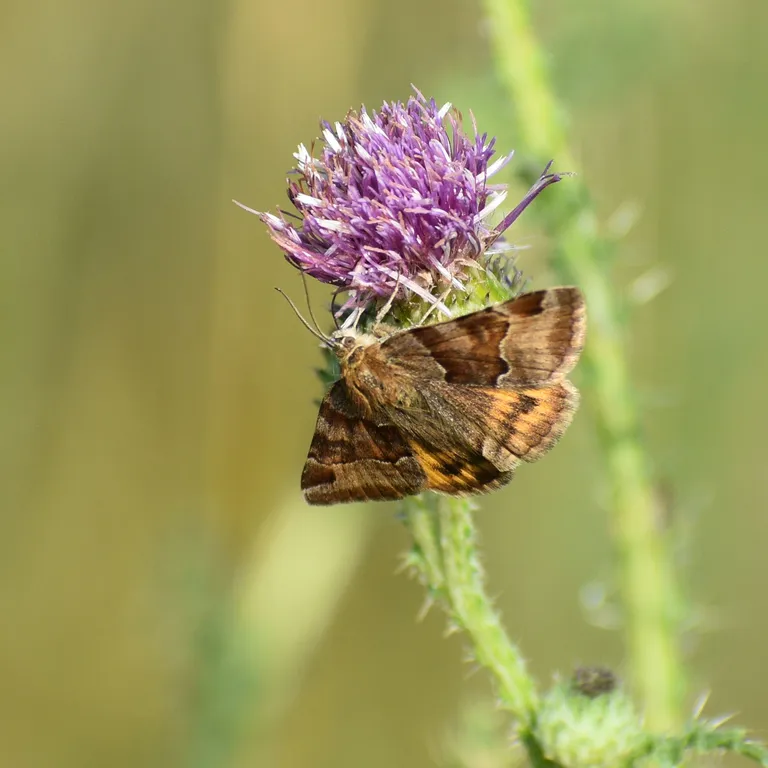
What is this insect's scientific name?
Euclidia glyphica
